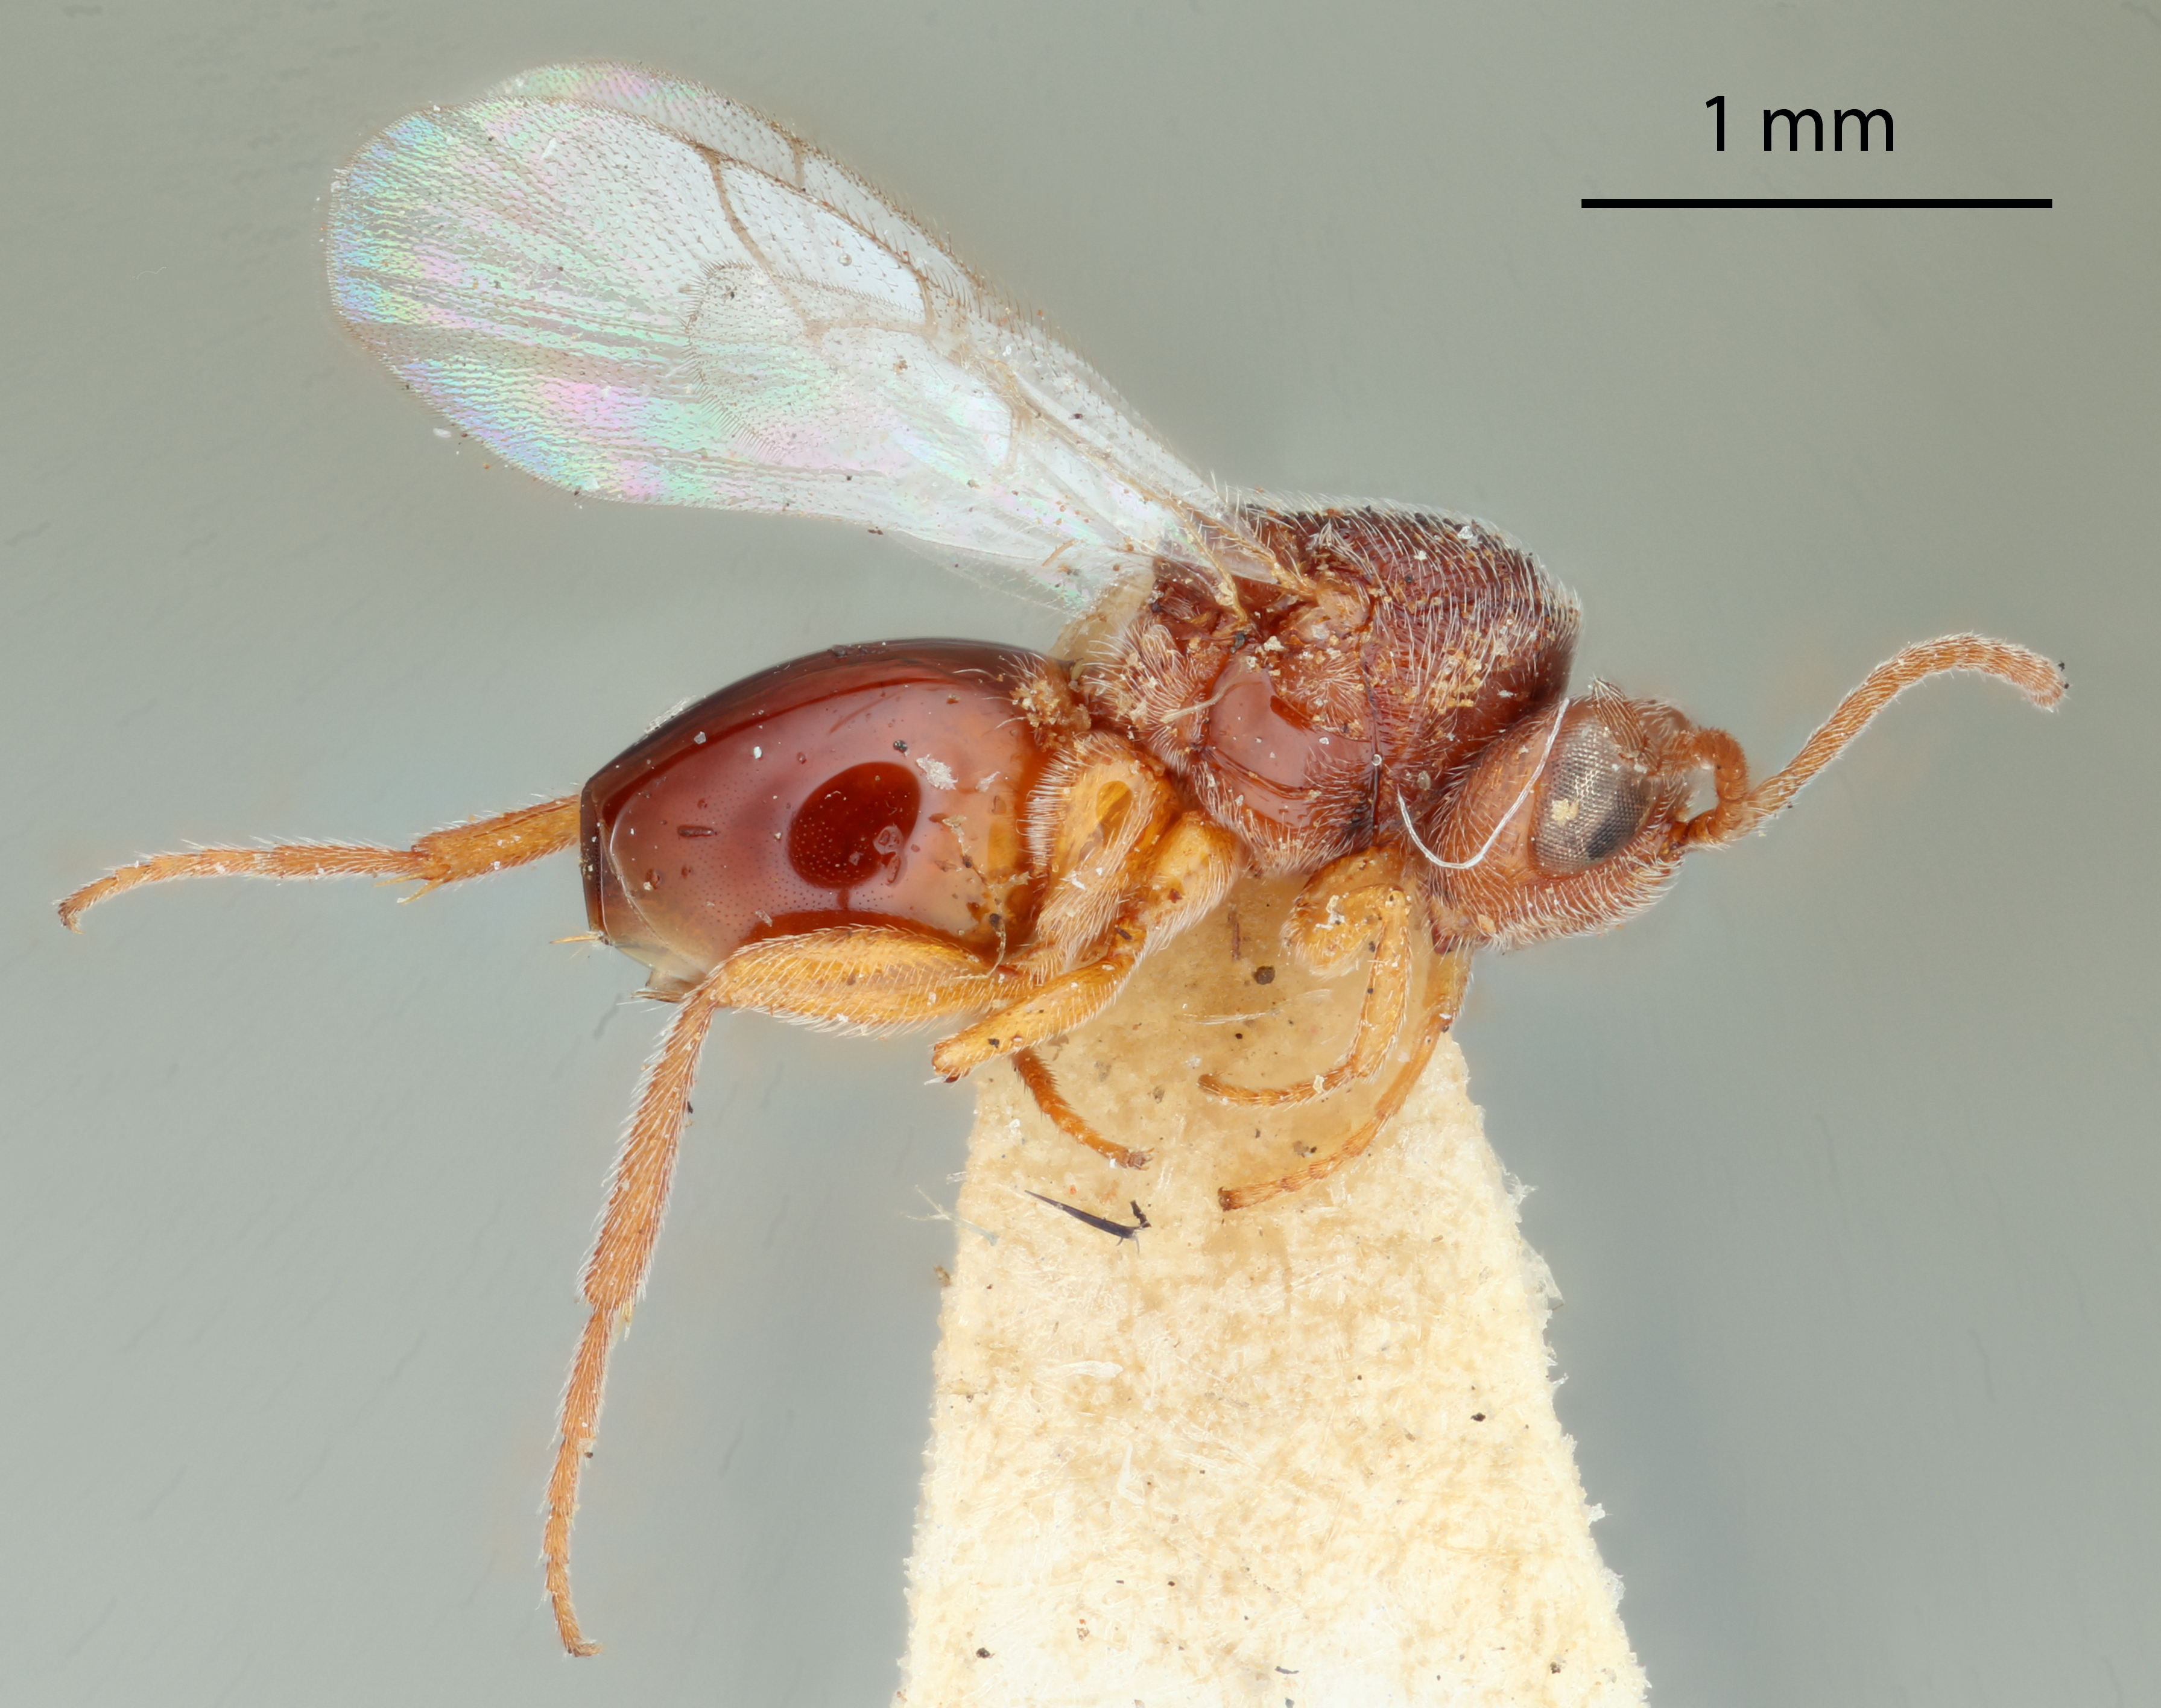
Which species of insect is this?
Myrtopsen mimosae
